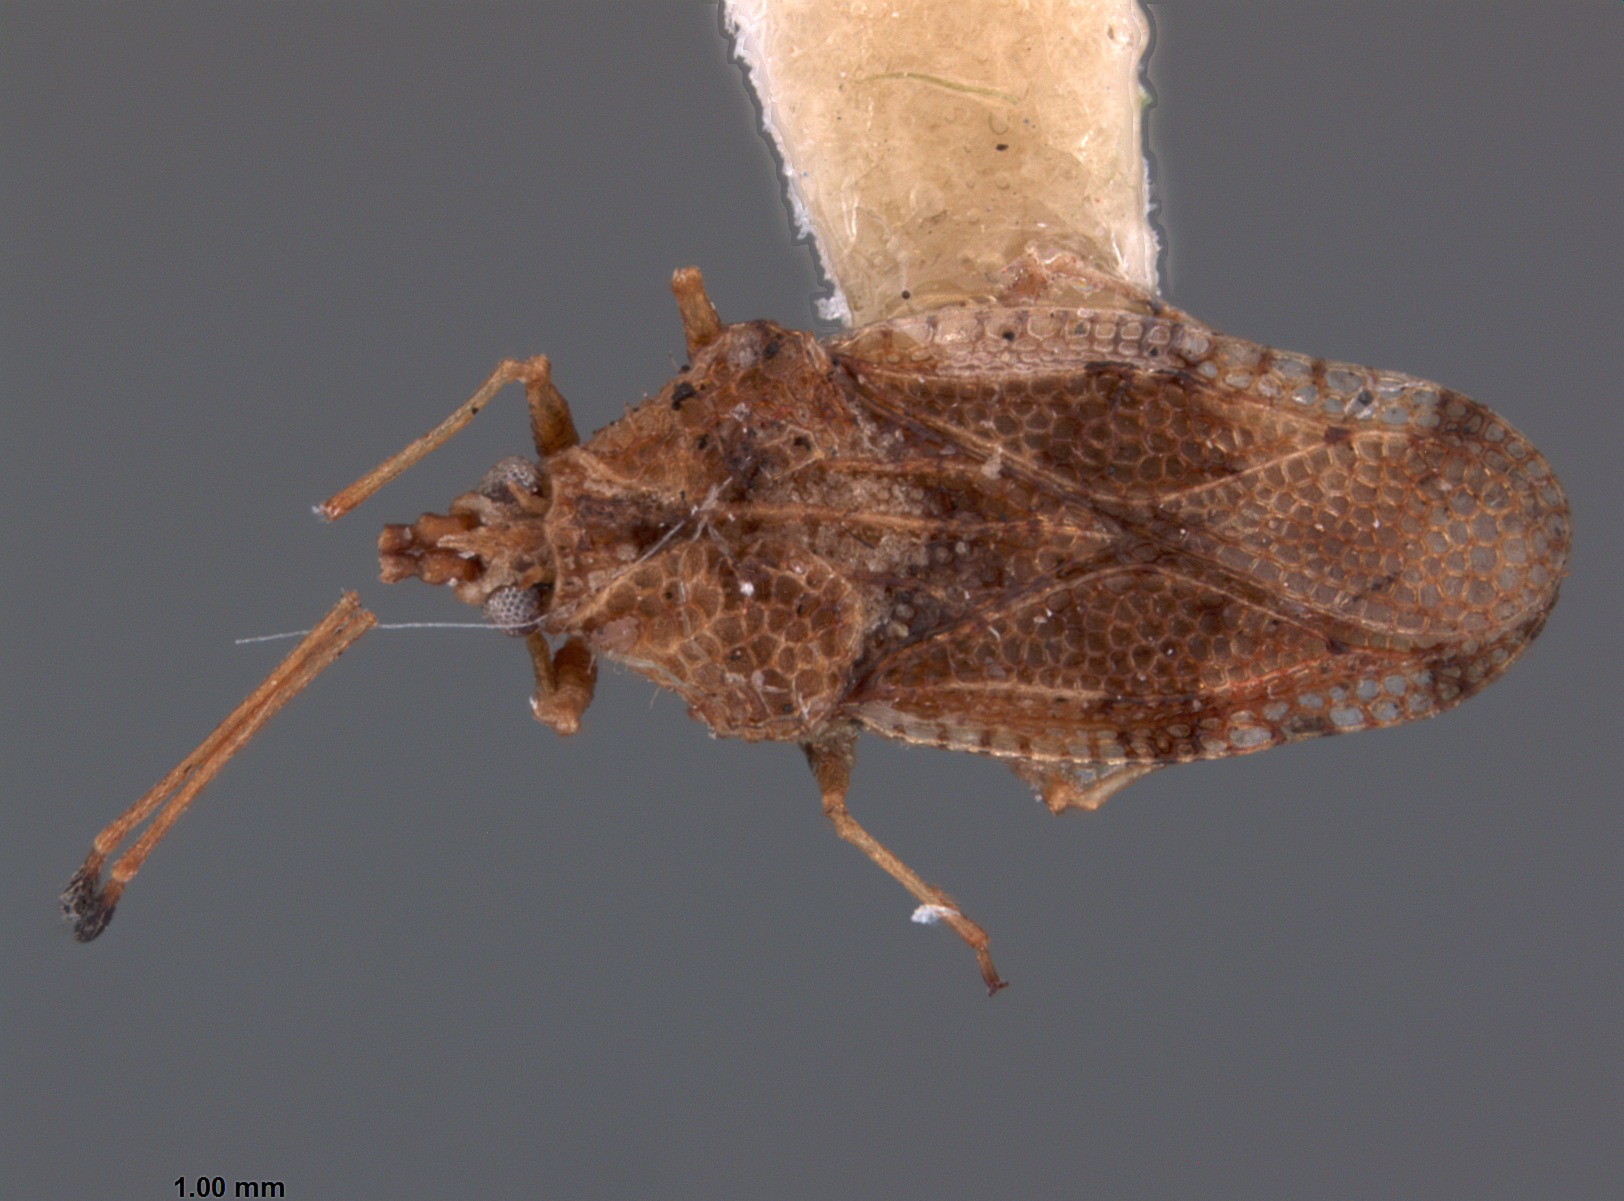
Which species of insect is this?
Cysteochila franzeni
